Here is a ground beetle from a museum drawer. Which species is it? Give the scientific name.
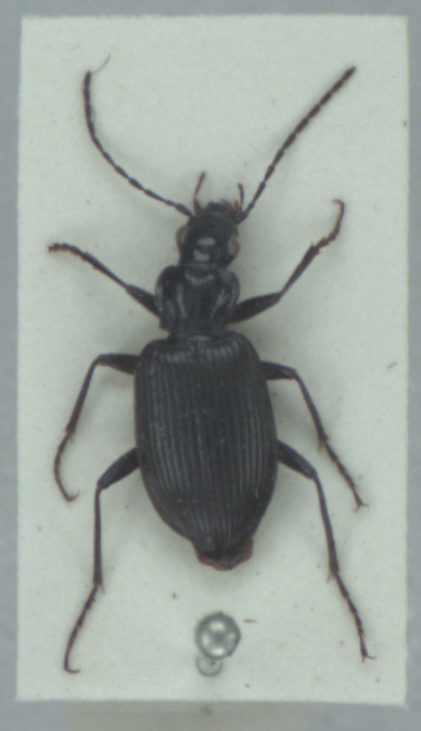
Platynus assimilis
